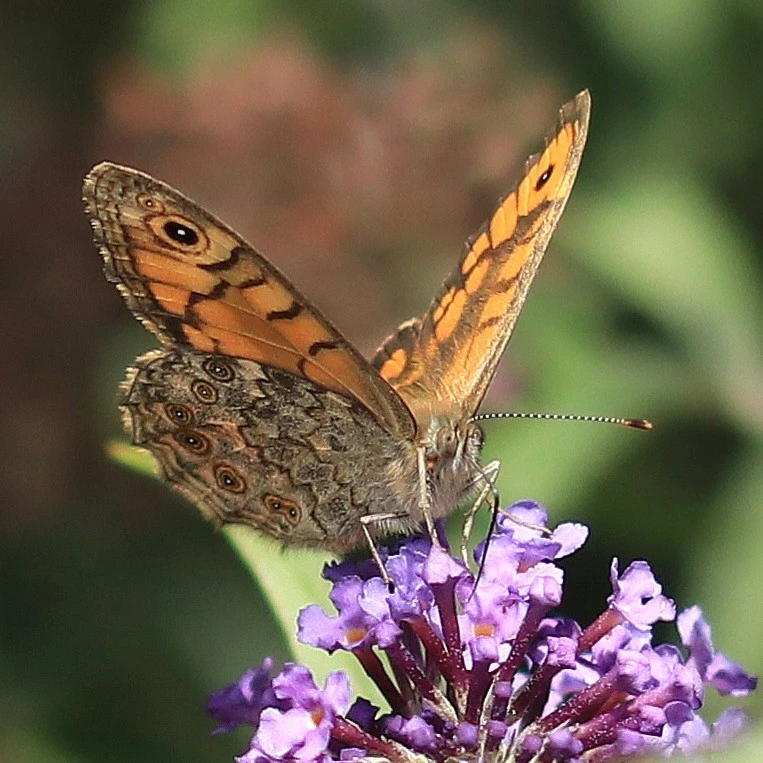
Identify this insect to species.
Lasiommata megera (also Pararge megera)
